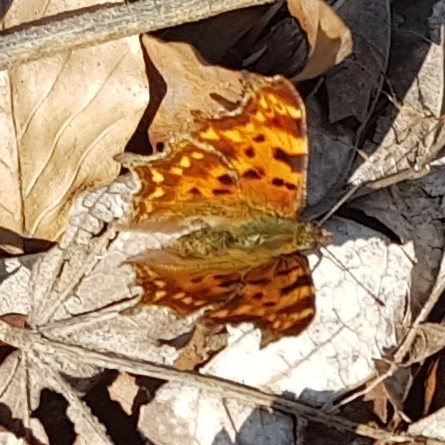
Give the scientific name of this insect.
Polygonia c-album
